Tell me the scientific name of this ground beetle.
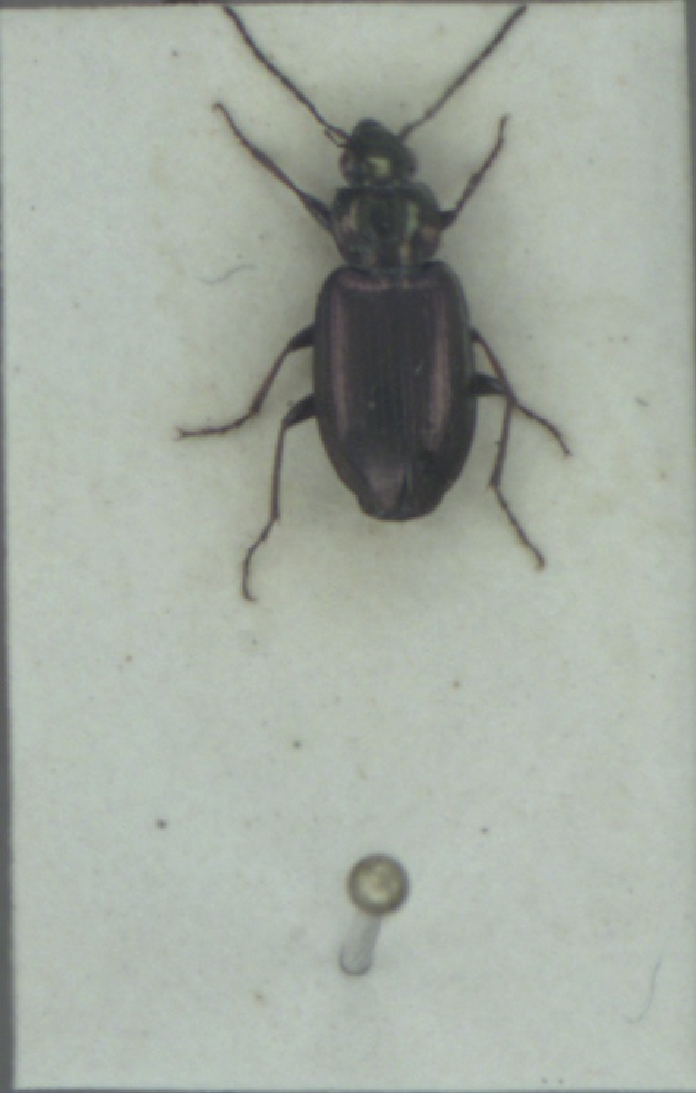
Agonum muelleri
